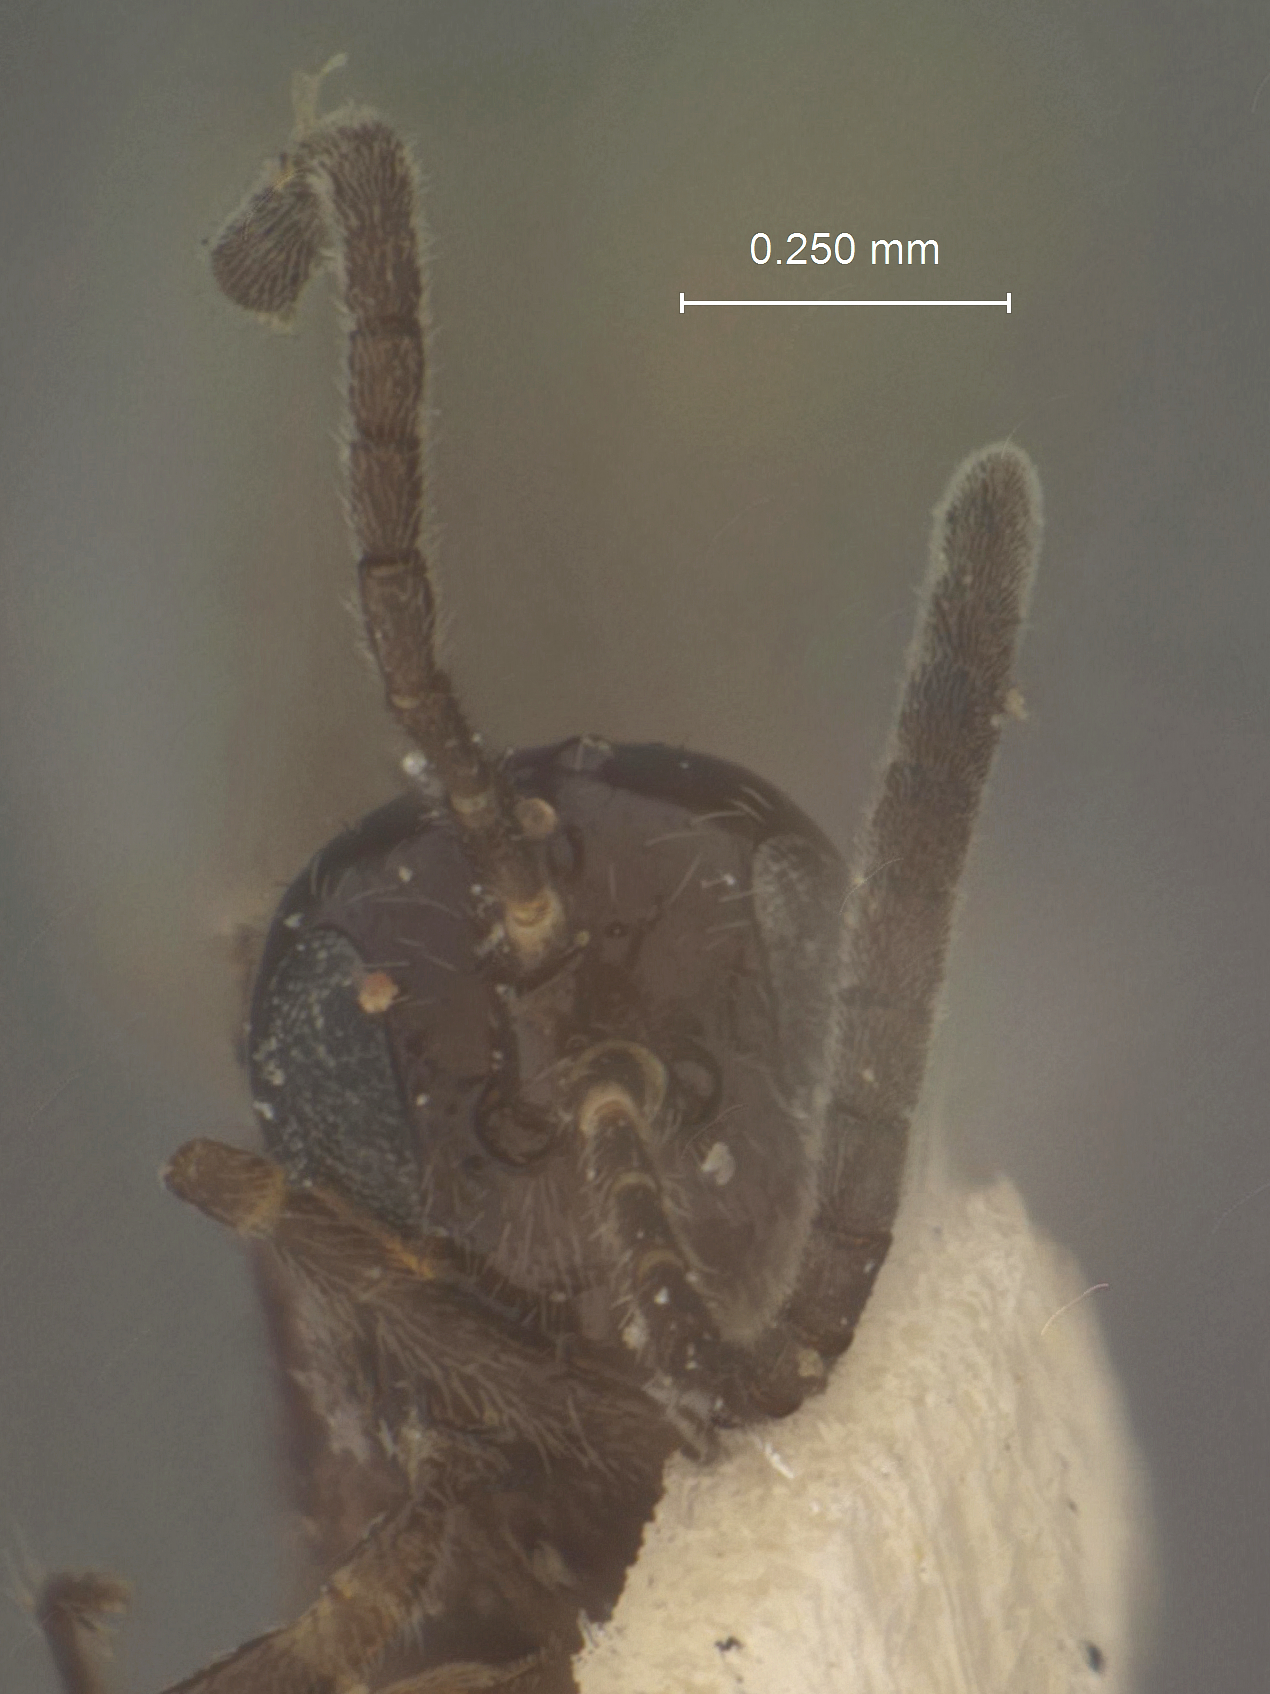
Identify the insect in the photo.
Xestophya polita
